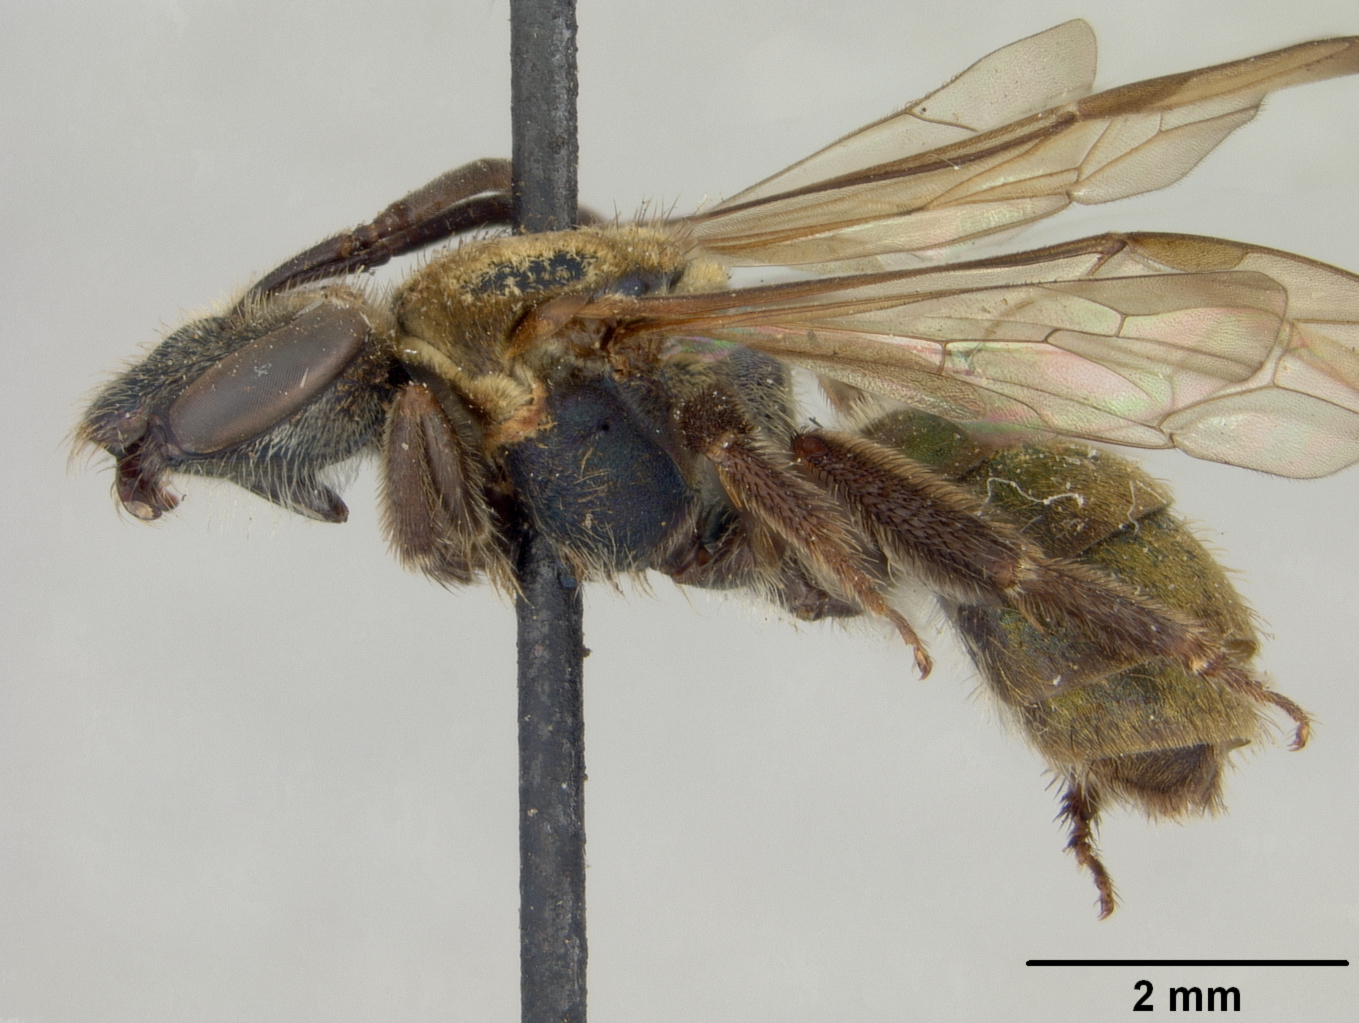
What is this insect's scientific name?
Neocorynura villosissima
